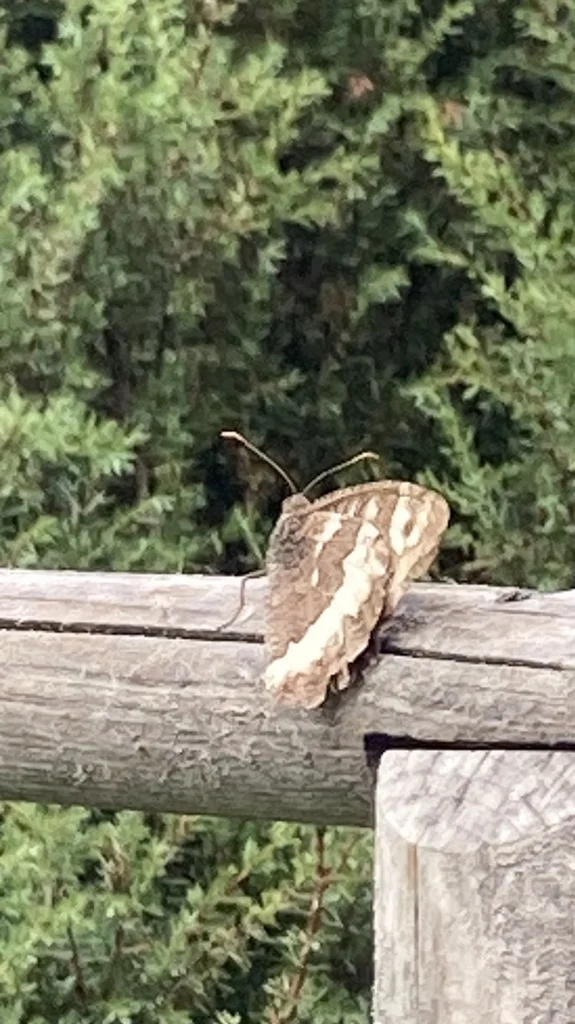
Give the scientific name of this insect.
Brintesia circe
